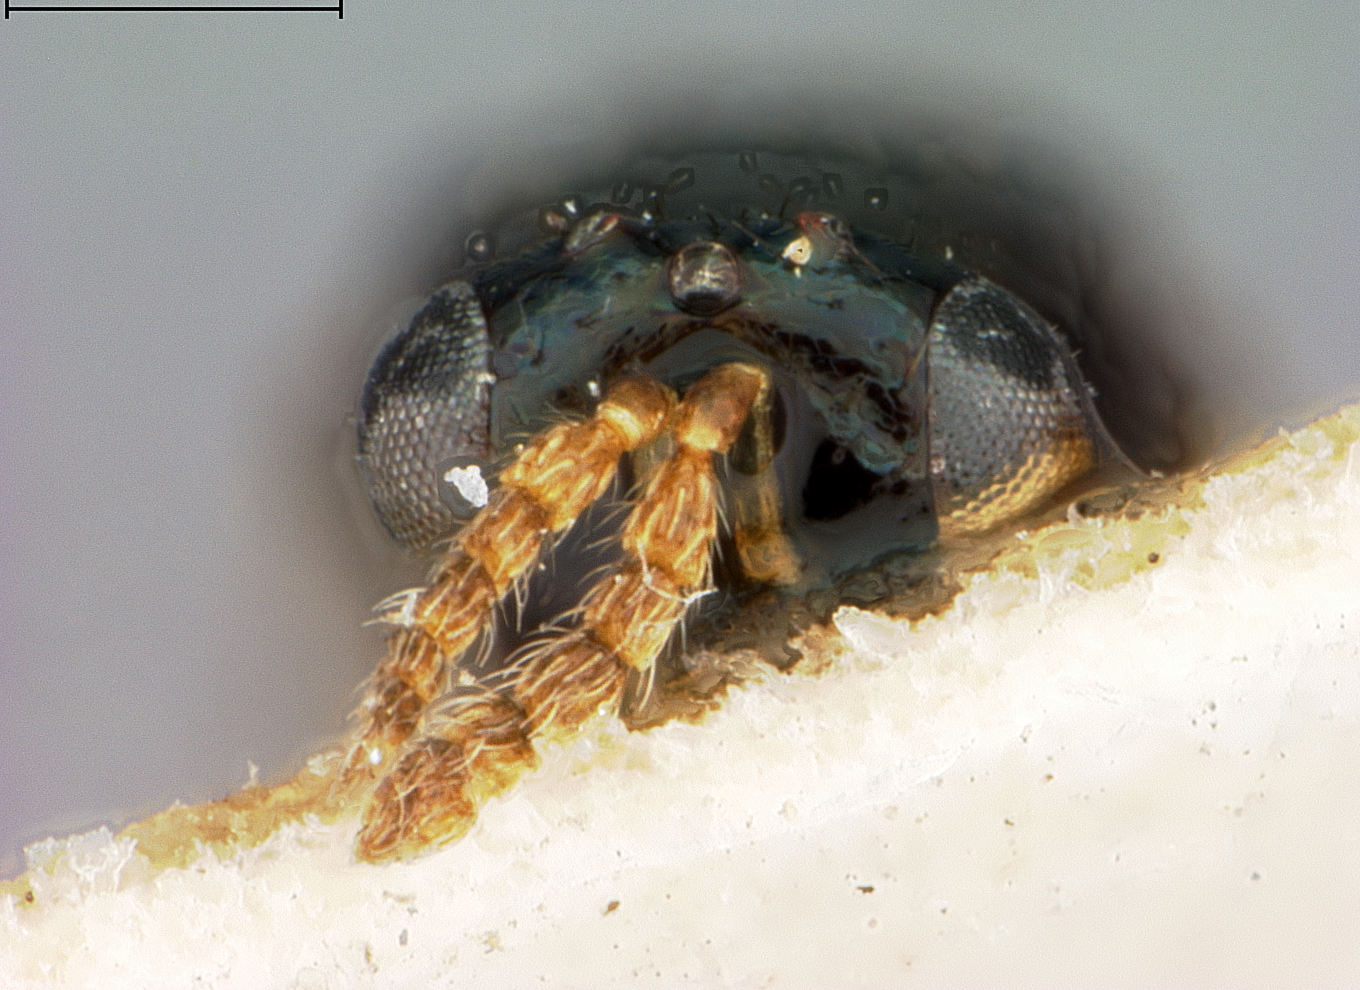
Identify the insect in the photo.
Elachistus cidariae
